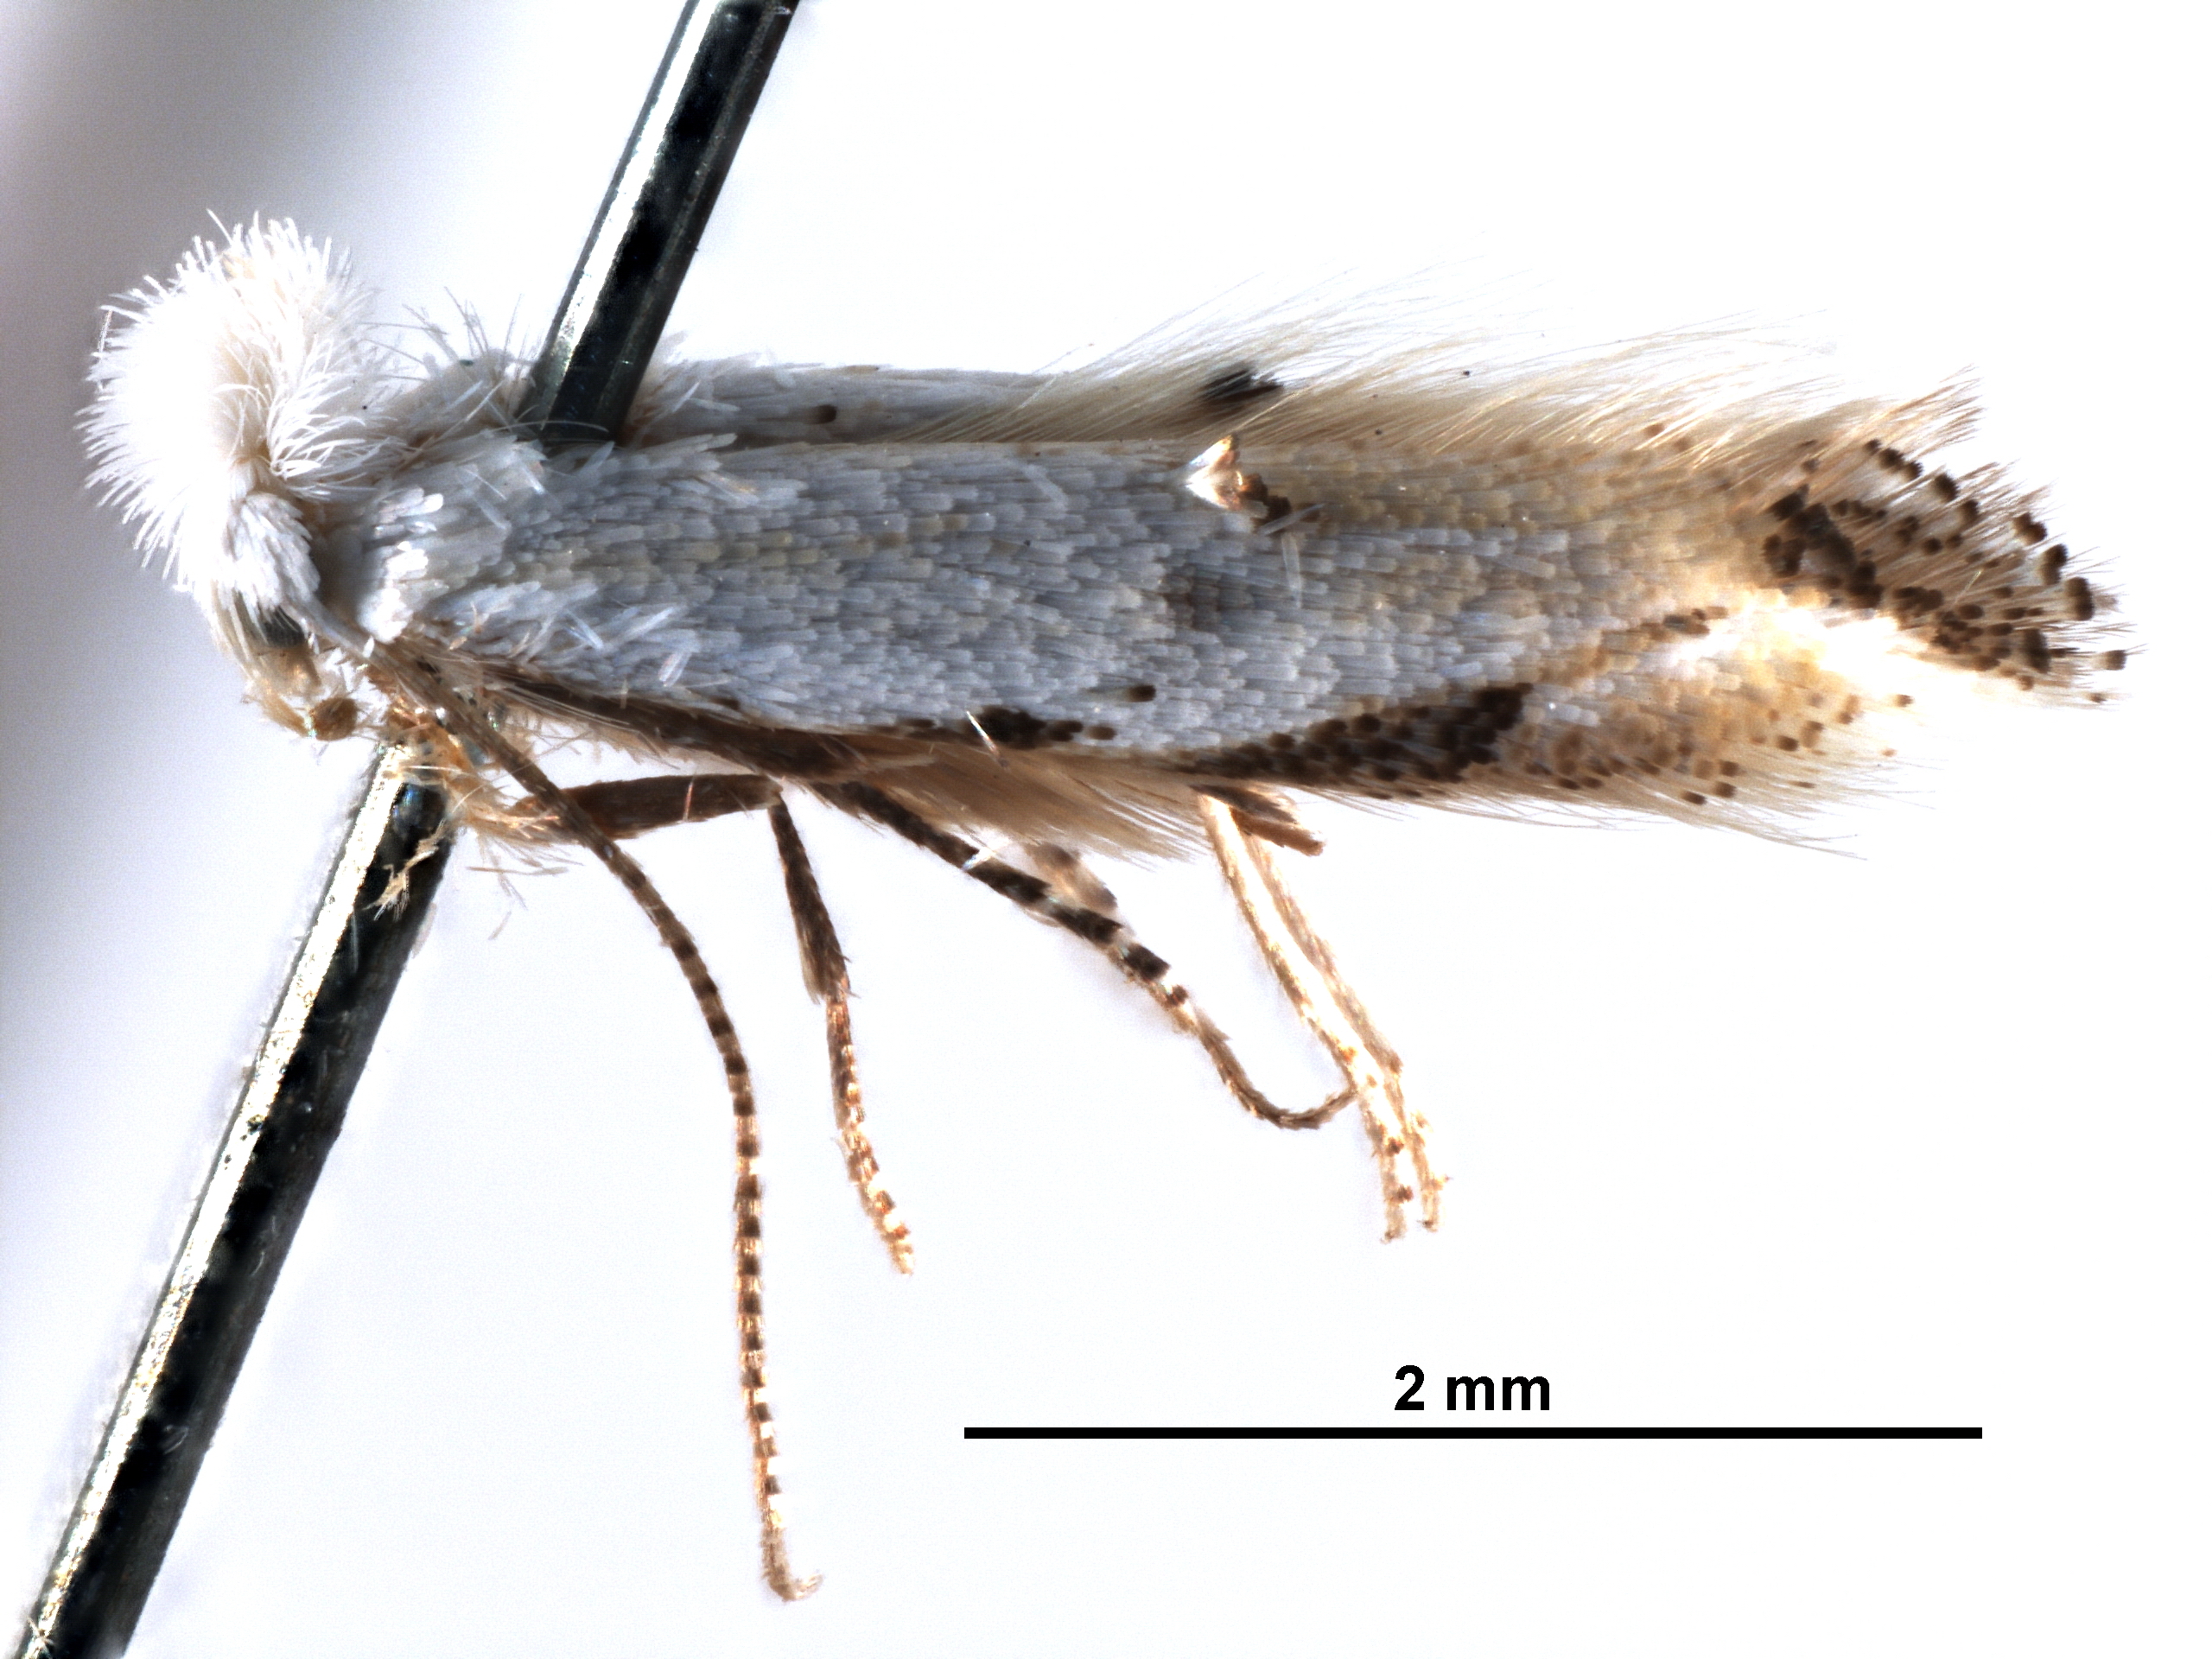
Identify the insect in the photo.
Bucculatrix thurberiella
